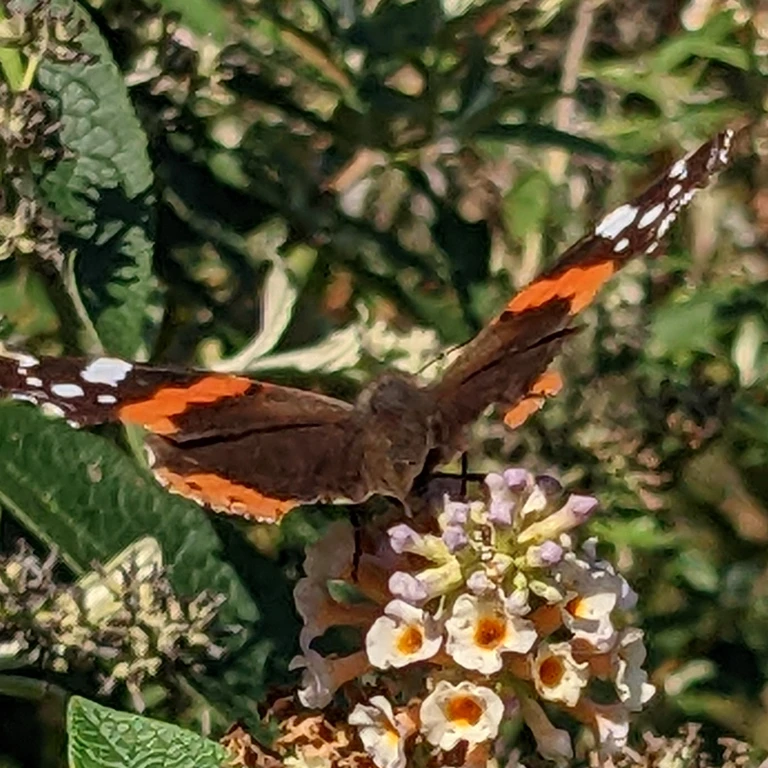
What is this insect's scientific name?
Vanessa atalanta
